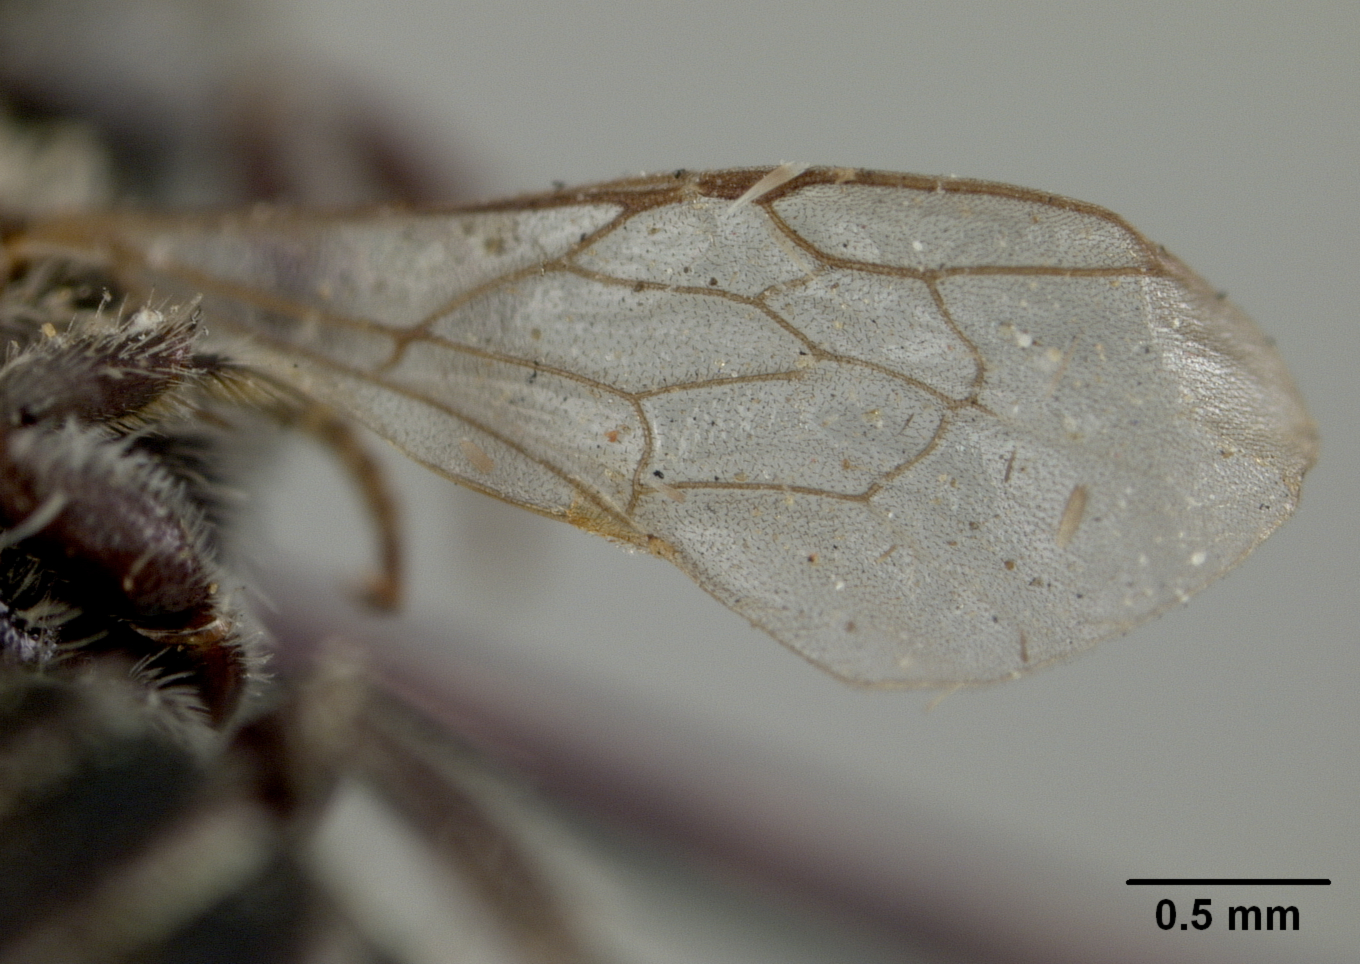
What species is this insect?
Ashmeadiella curriei
